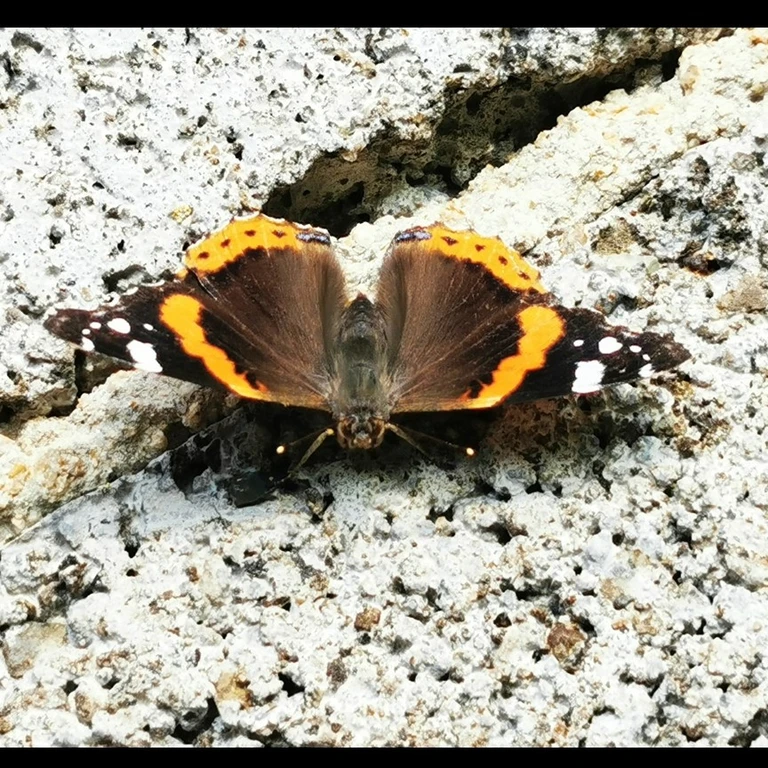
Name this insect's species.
Vanessa atalanta
